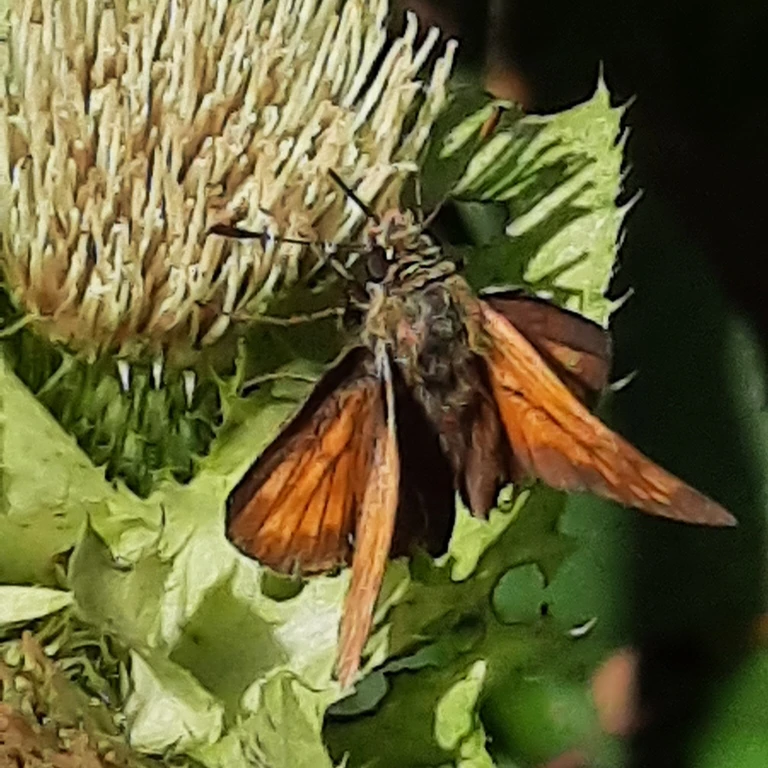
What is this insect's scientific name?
Ochlodes sylvanus (also Ochlodes venata)
